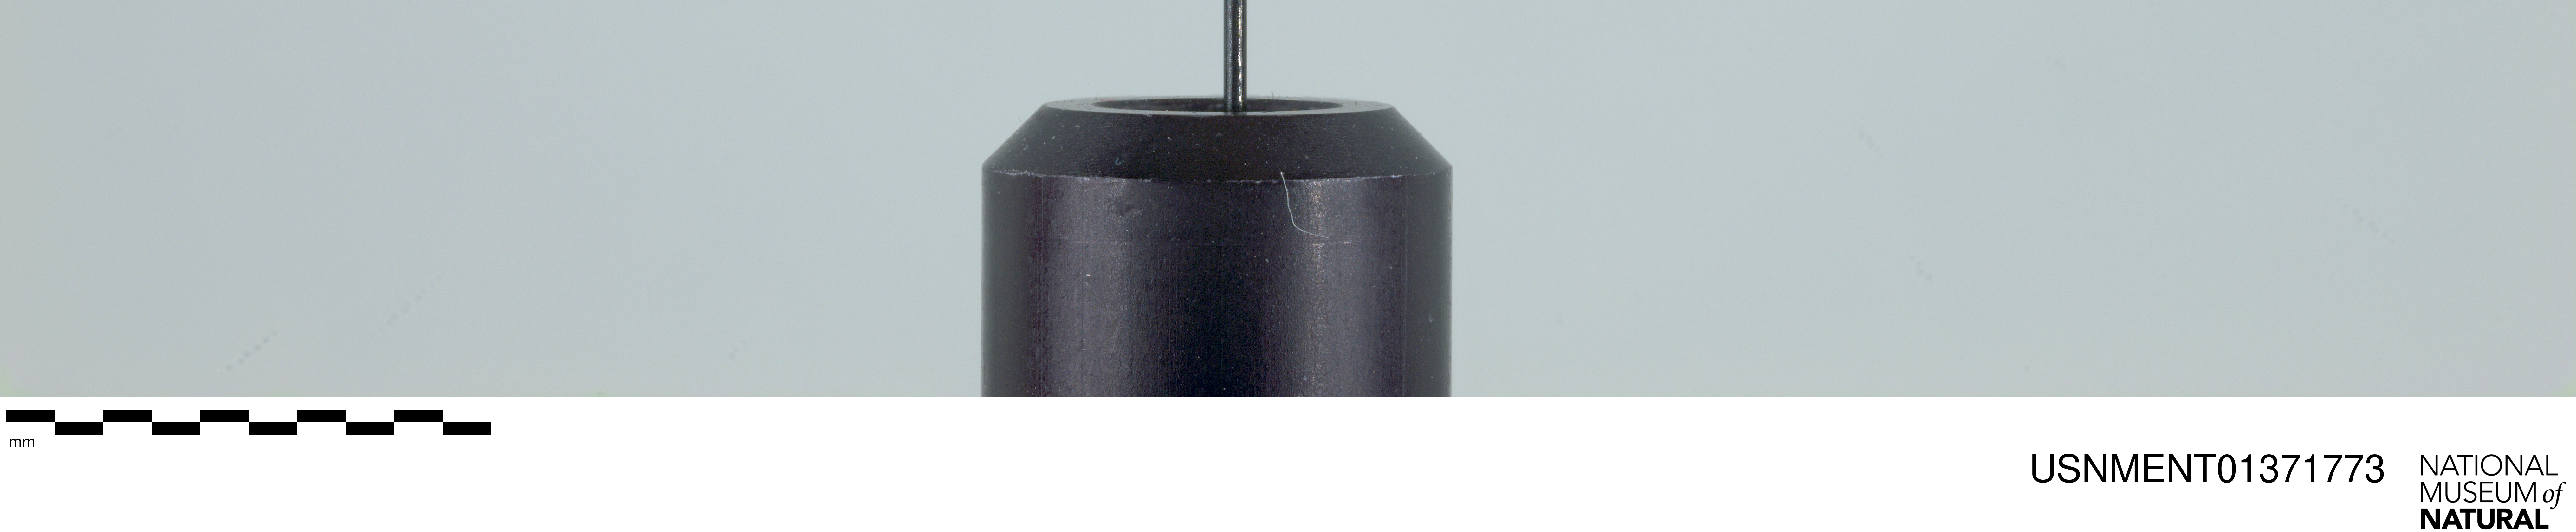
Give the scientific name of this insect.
Hirmoneura nubipennis (also Trichophthalma nubipennis)
